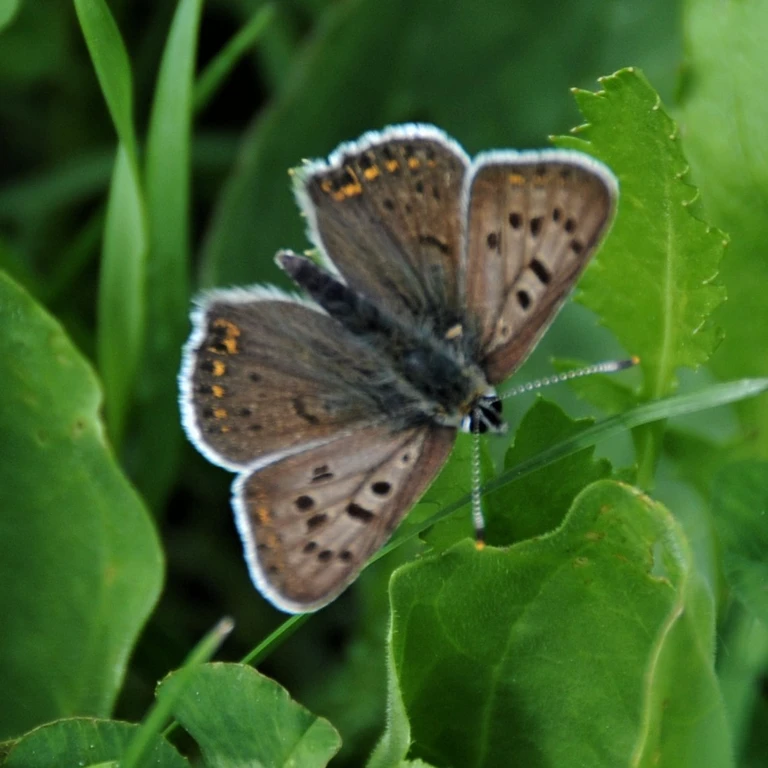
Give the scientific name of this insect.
Lycaena tityrus (also Loweia tityrus)
